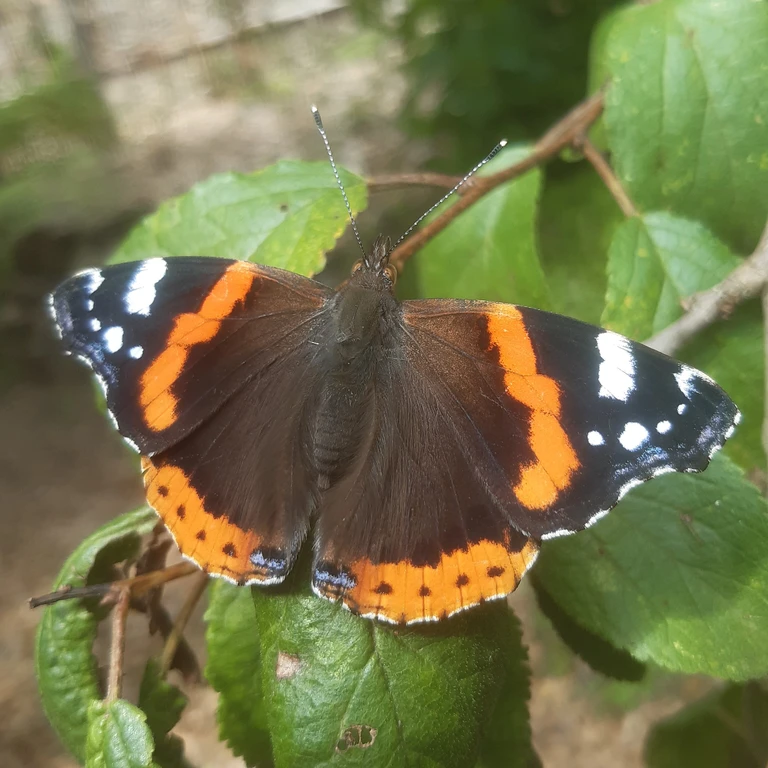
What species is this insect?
Vanessa atalanta
